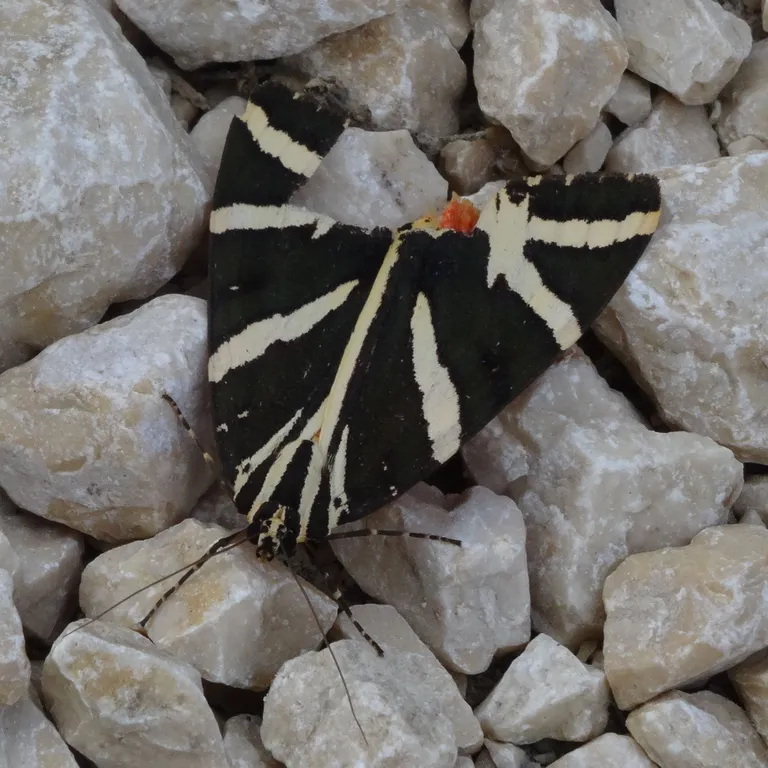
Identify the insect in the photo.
Euplagia quadripunctaria
